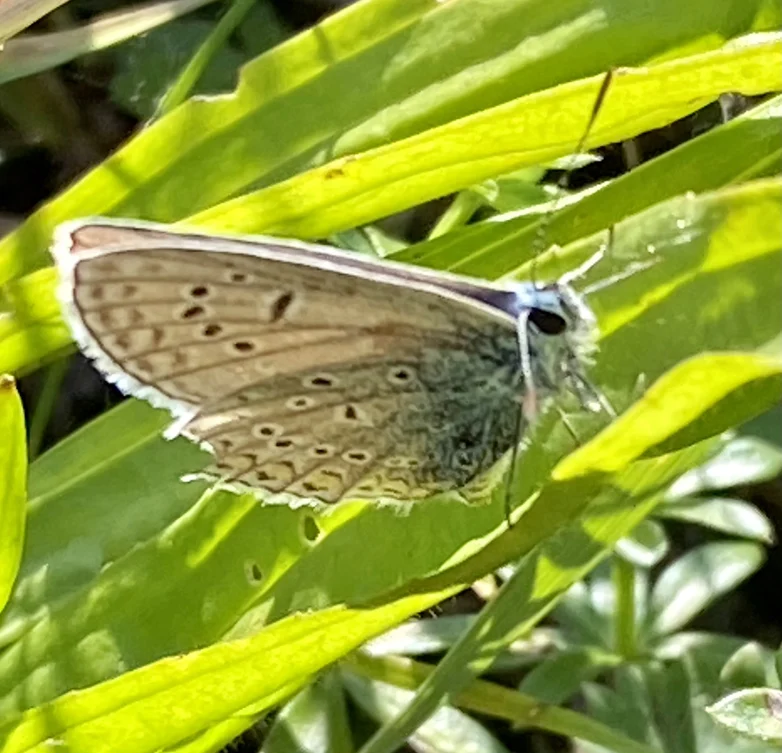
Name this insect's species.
Polyommatus icarus
